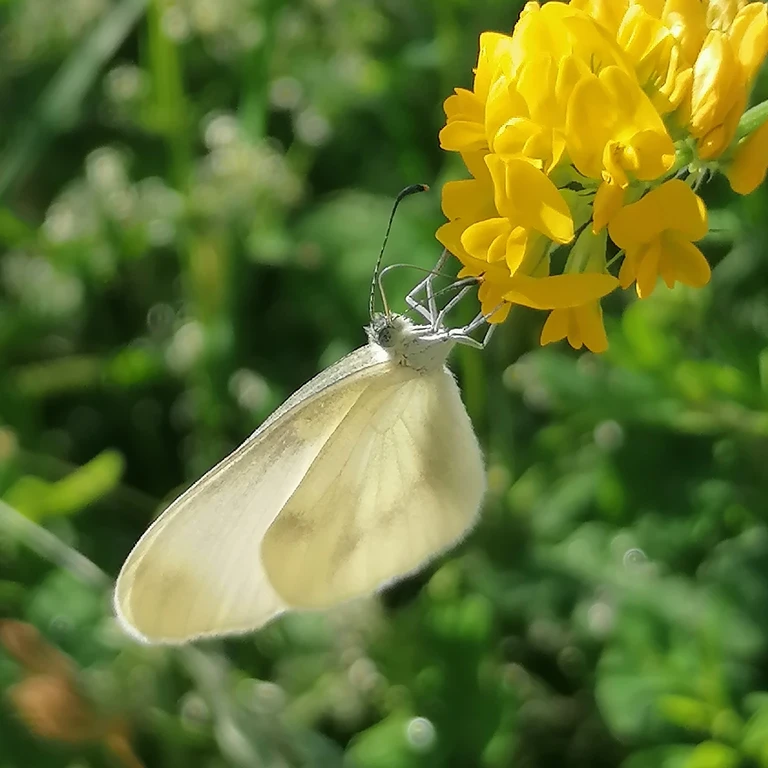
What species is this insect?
Leptidea sinapis/juvernica
